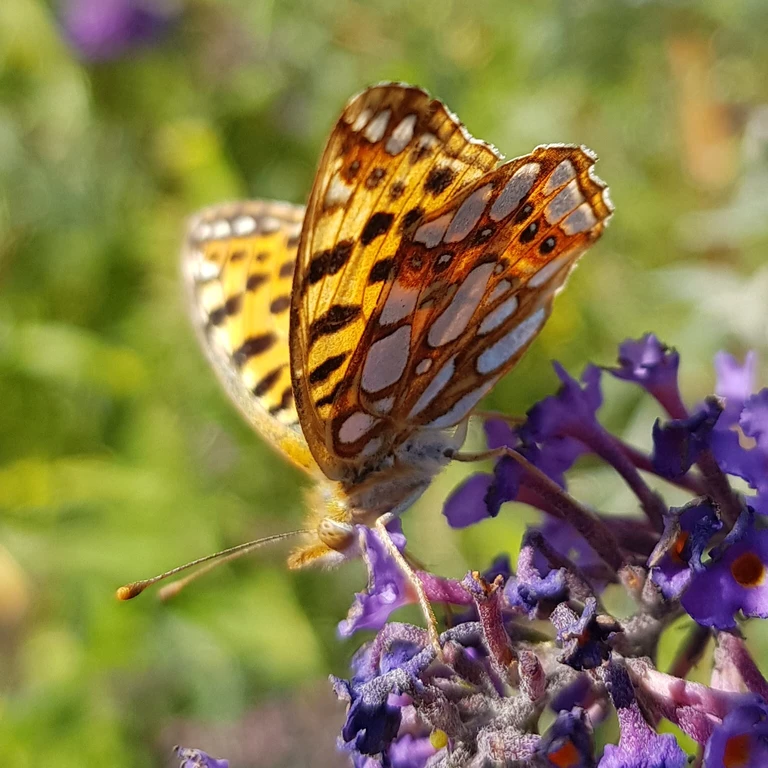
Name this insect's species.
Issoria lathonia
